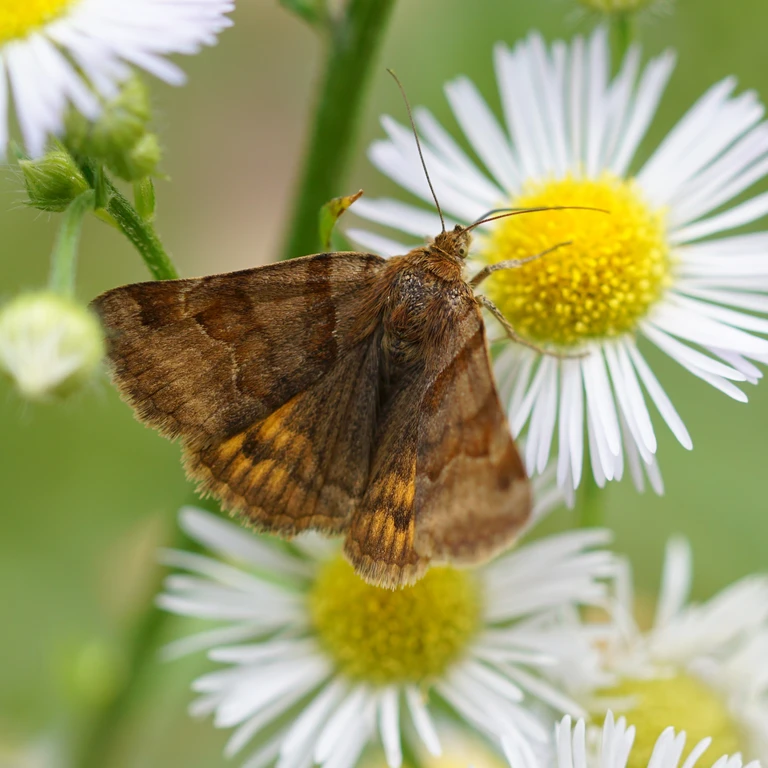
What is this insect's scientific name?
Euclidia glyphica
